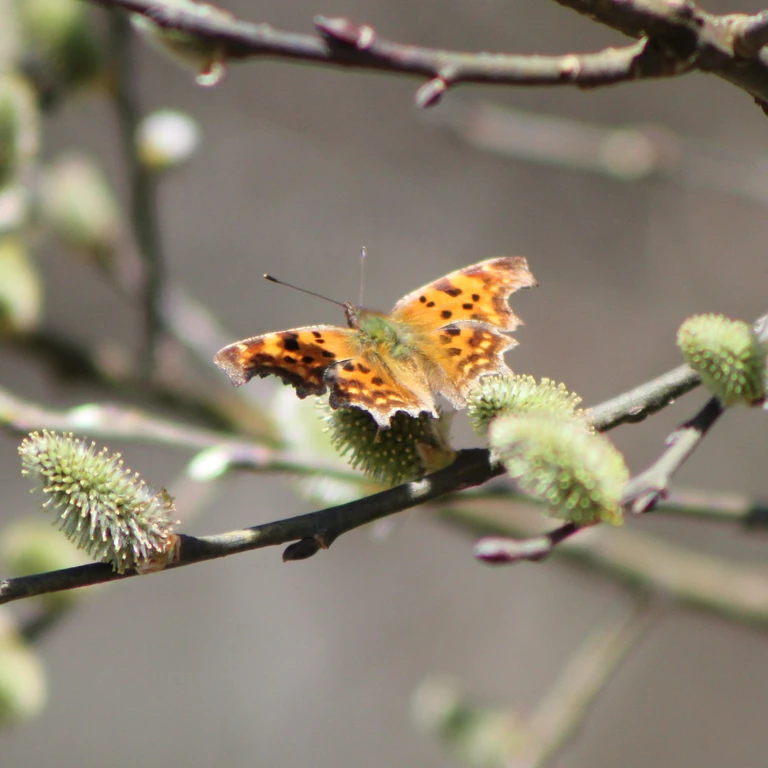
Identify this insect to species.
Polygonia c-album
